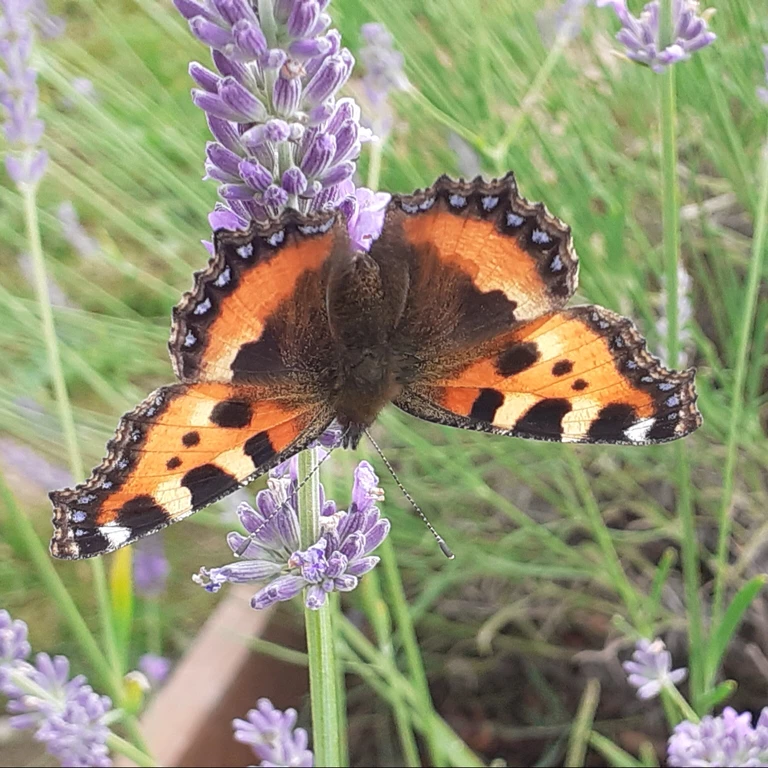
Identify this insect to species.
Aglais urticae
